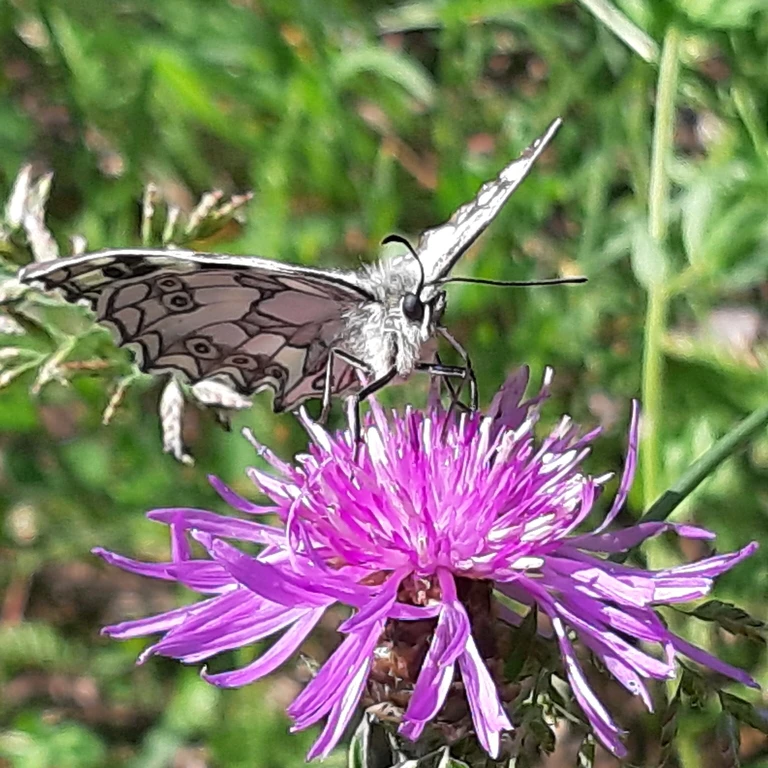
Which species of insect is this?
Melanargia galathea
